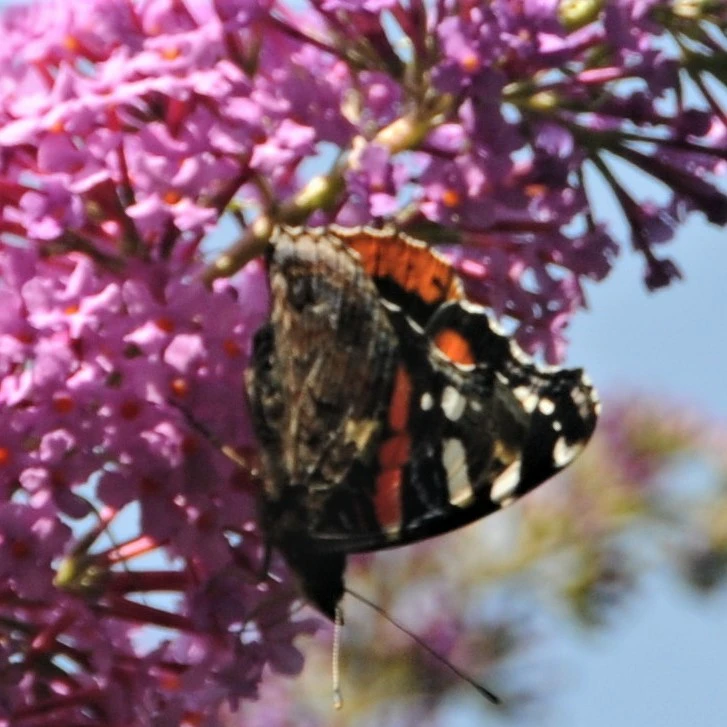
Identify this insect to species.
Vanessa atalanta
